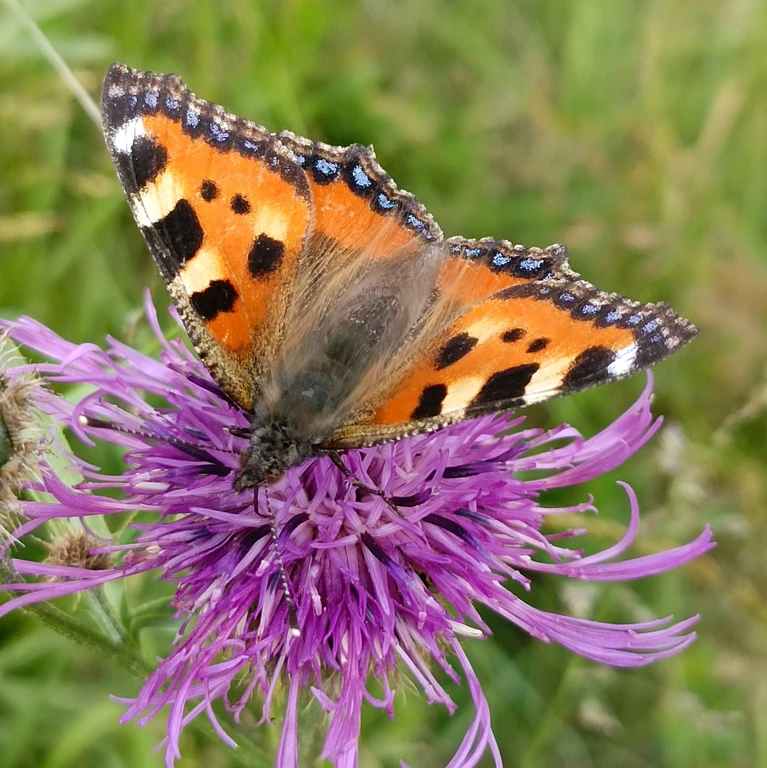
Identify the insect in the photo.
Aglais urticae
